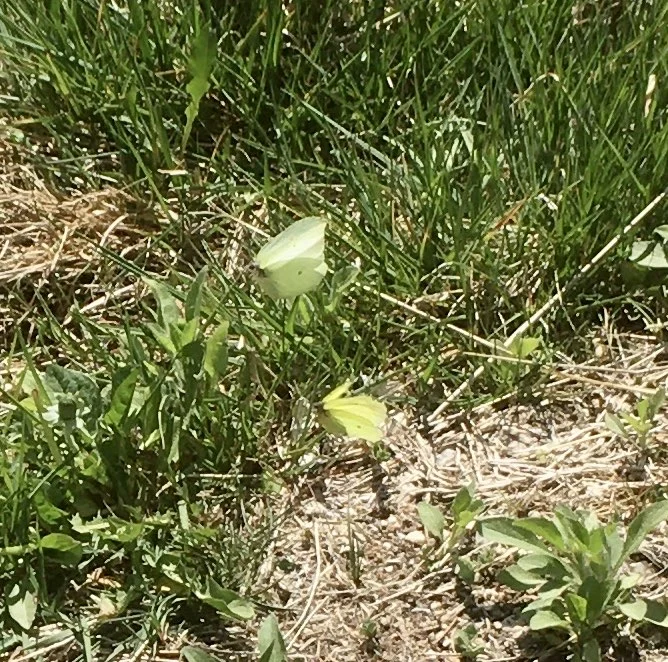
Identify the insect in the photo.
Gonepteryx rhamni
